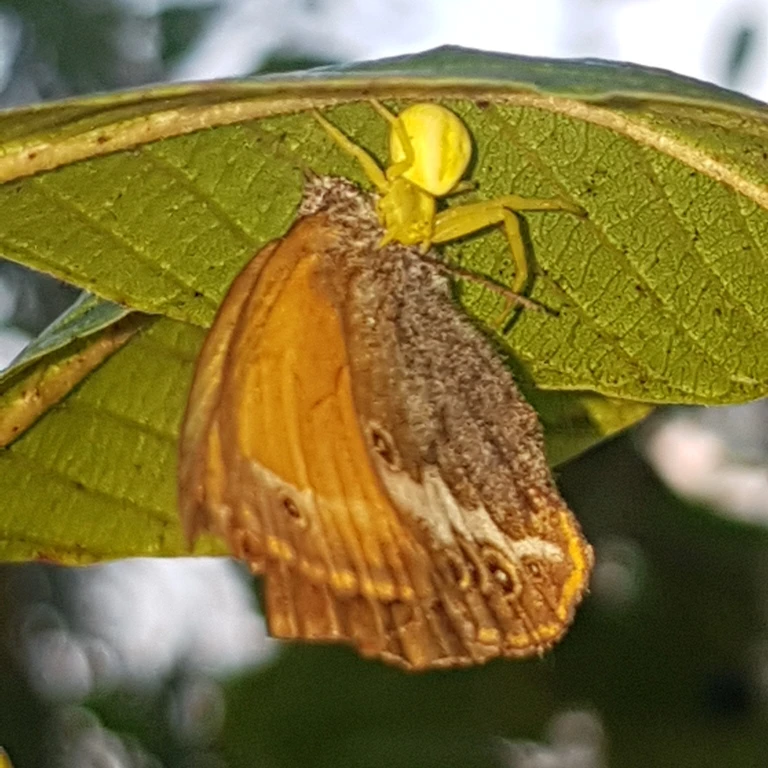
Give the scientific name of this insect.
Coenonympha arcania
